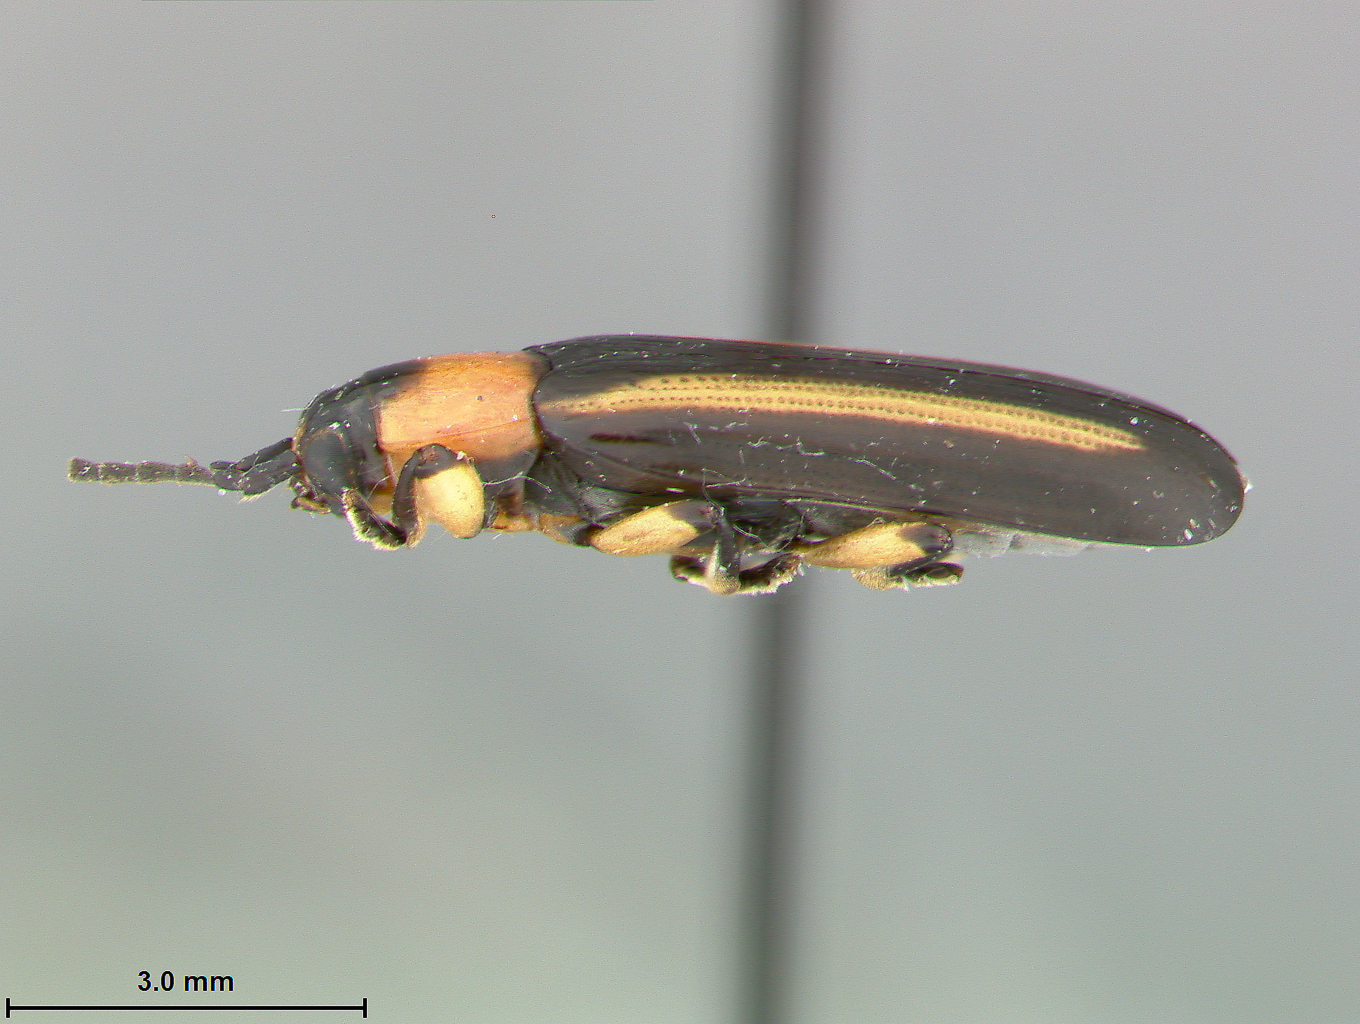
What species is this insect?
Cephaloleia variabilis
